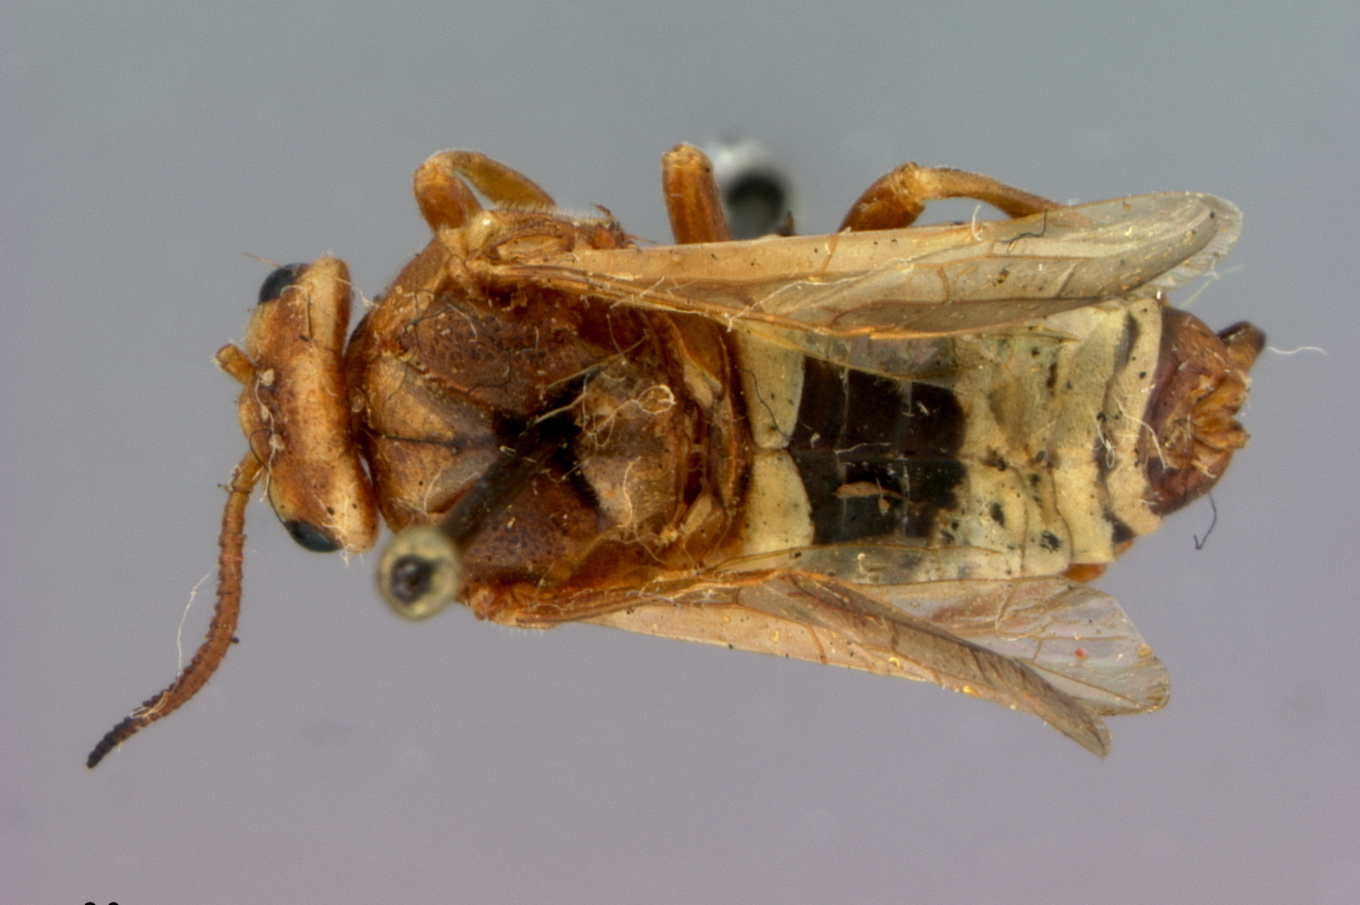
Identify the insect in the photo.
Diprion grandis
